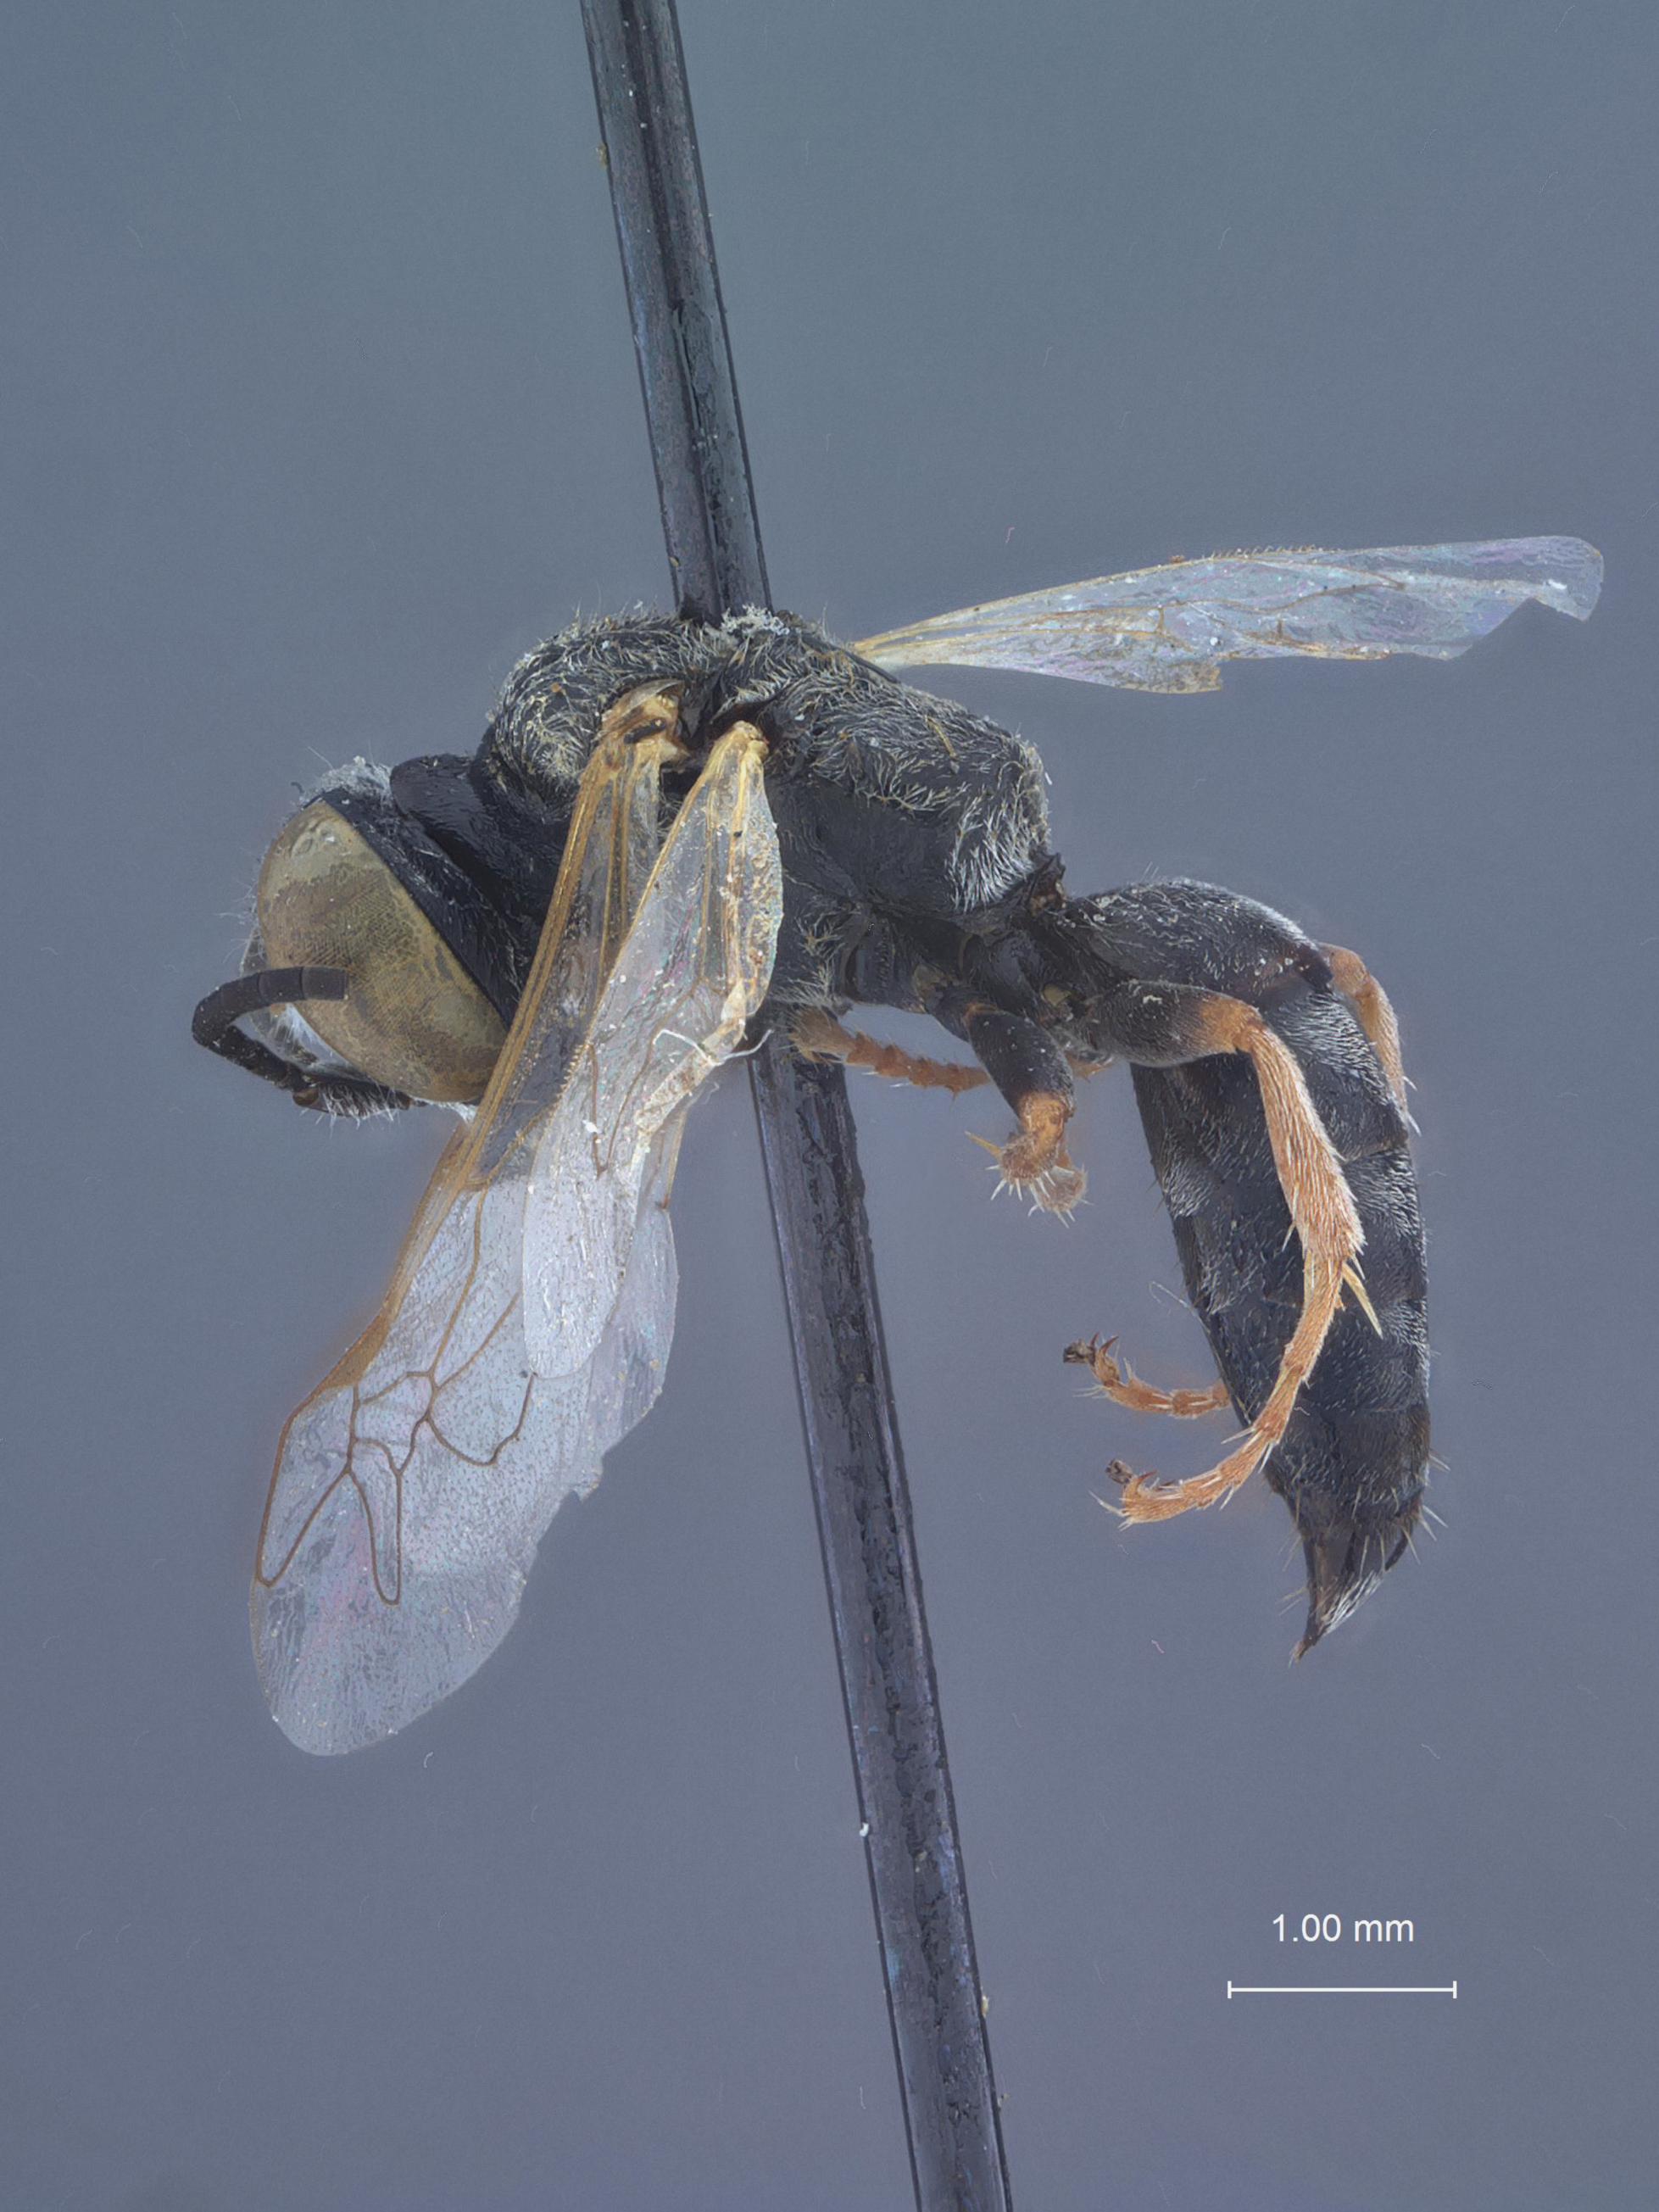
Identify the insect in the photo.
Tachytes minor
